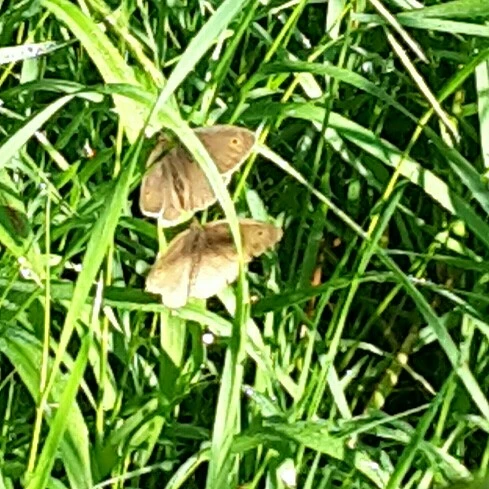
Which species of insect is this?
Maniola jurtina
